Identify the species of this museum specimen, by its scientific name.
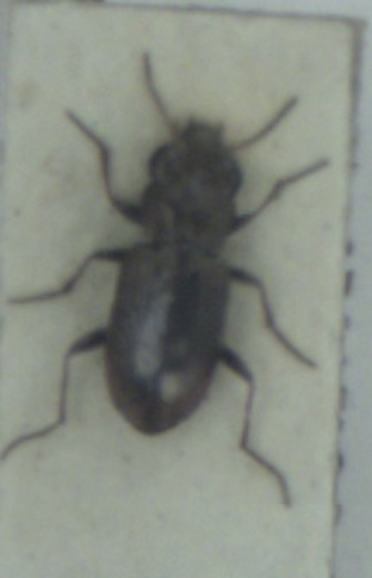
Notiophilus biguttatus
